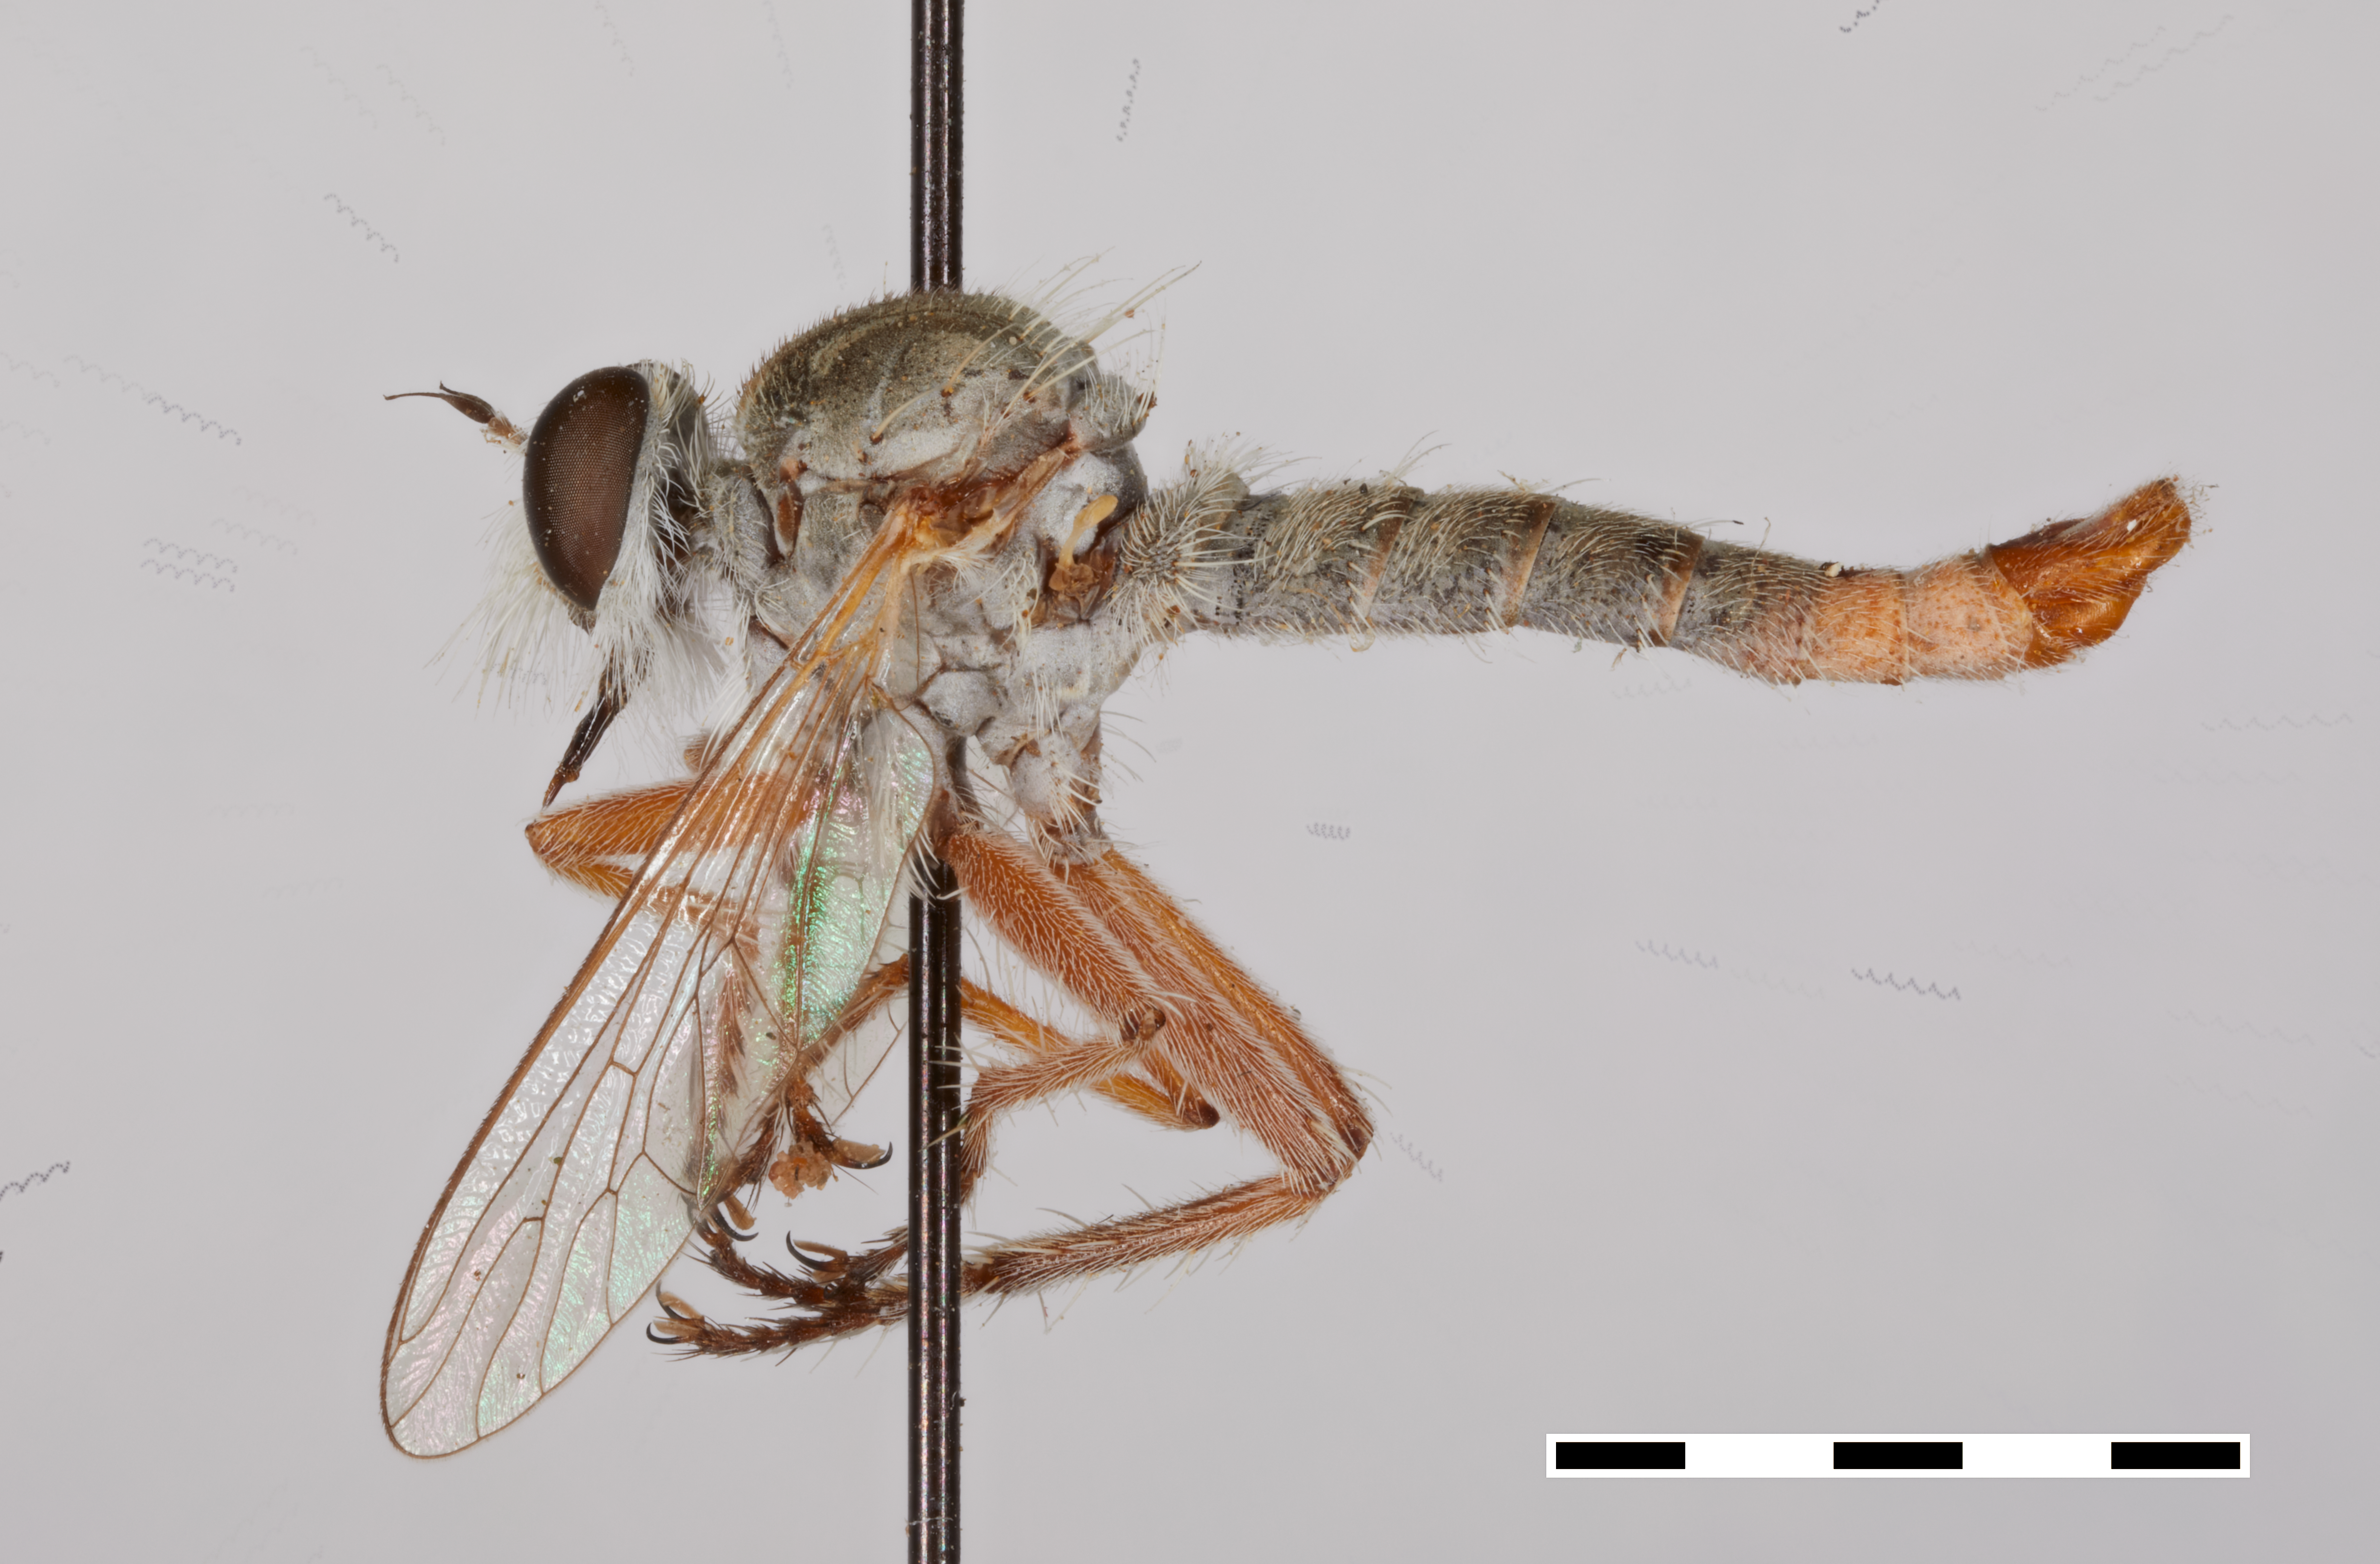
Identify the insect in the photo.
Asilus delicatulus
